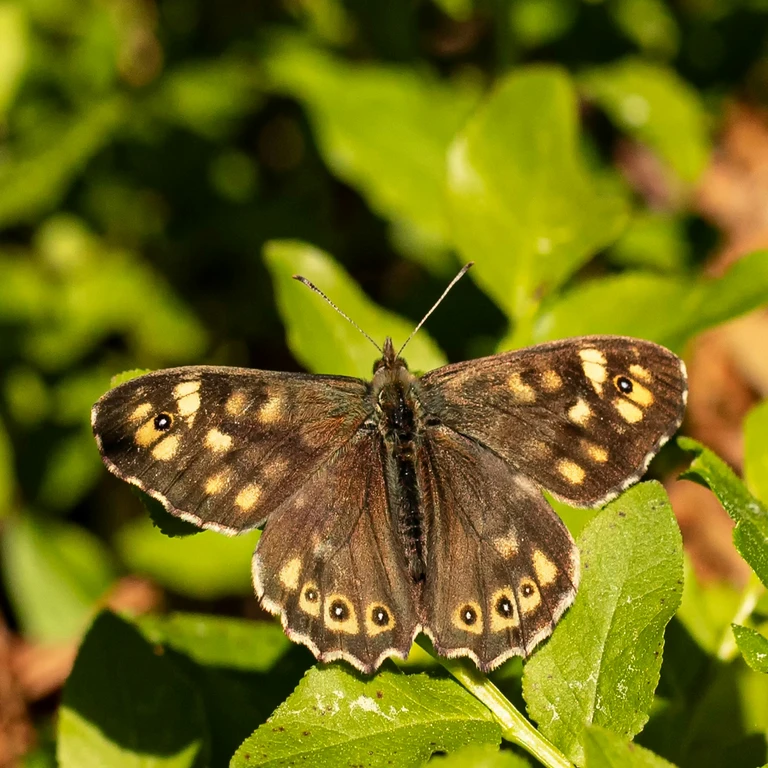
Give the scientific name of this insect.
Pararge aegeria
